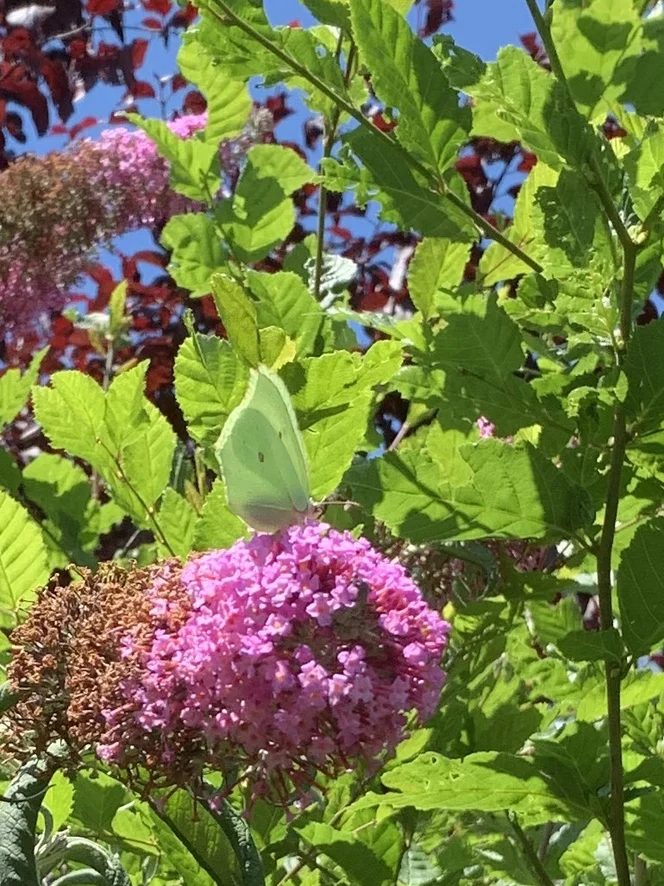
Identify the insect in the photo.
Gonepteryx rhamni
